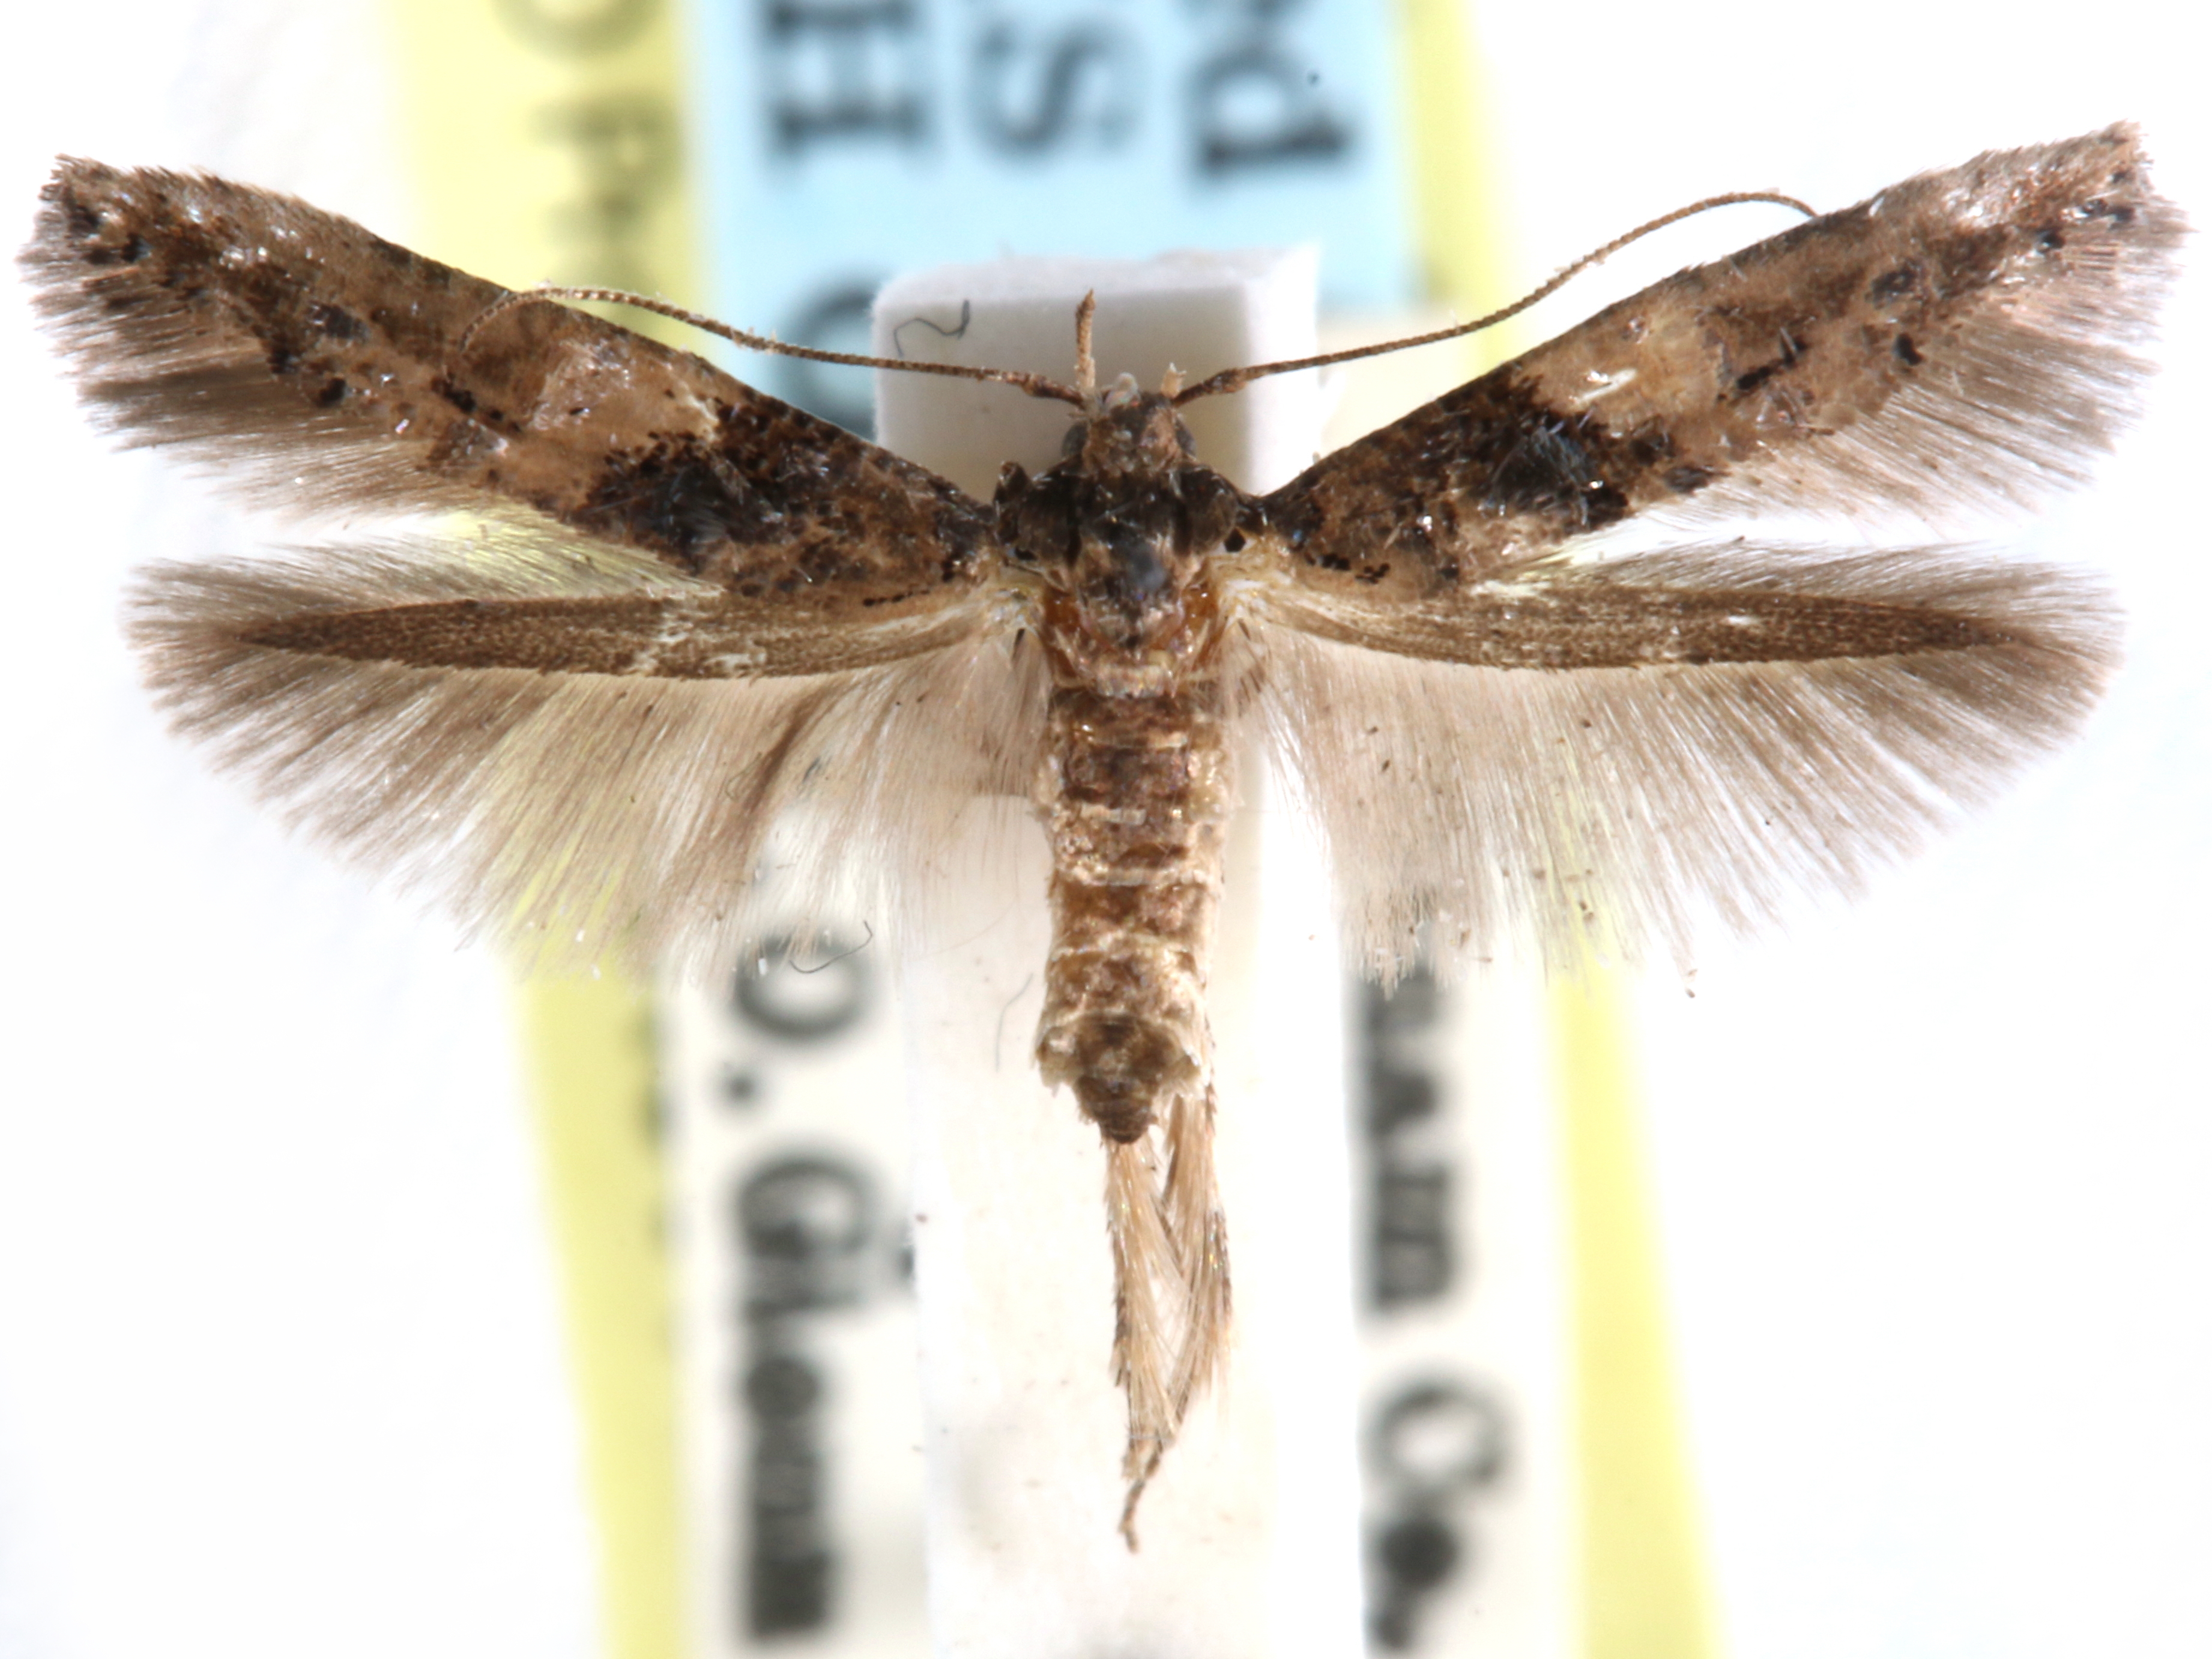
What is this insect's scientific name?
Walshia amorphella
